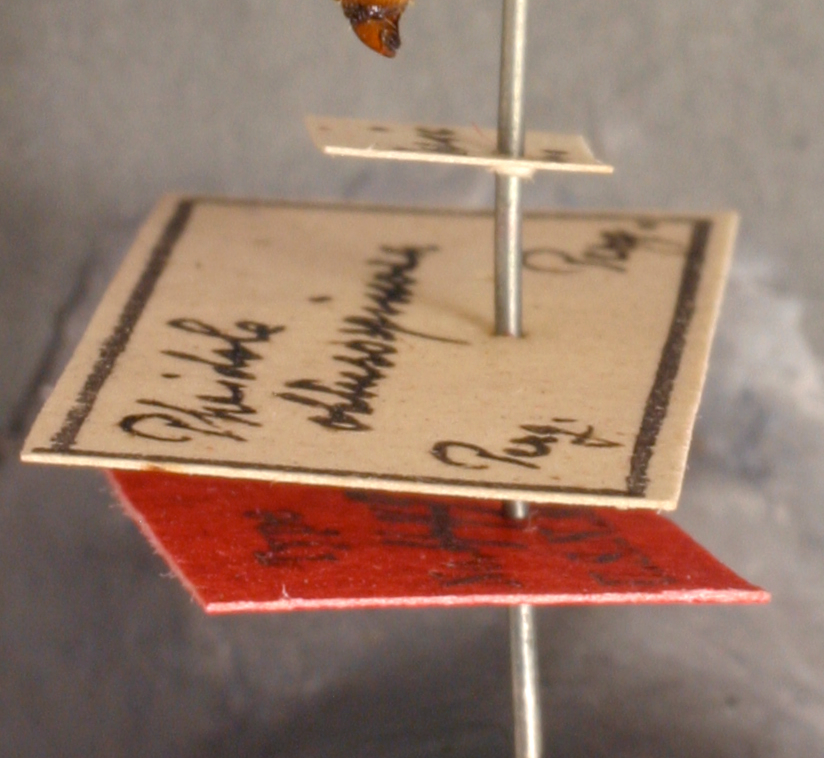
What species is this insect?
Pheidole obtusospinosa
